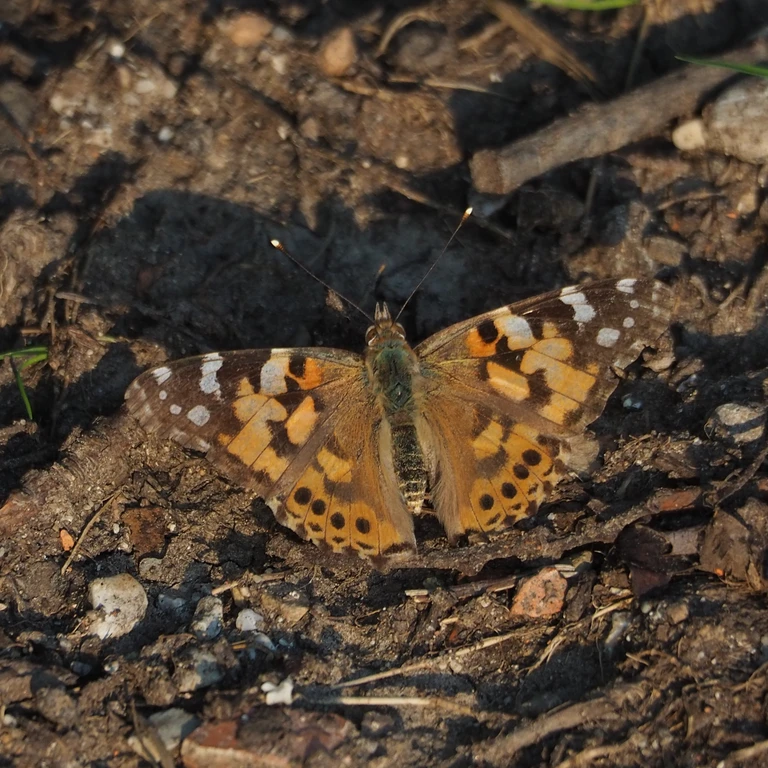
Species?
Vanessa cardui
